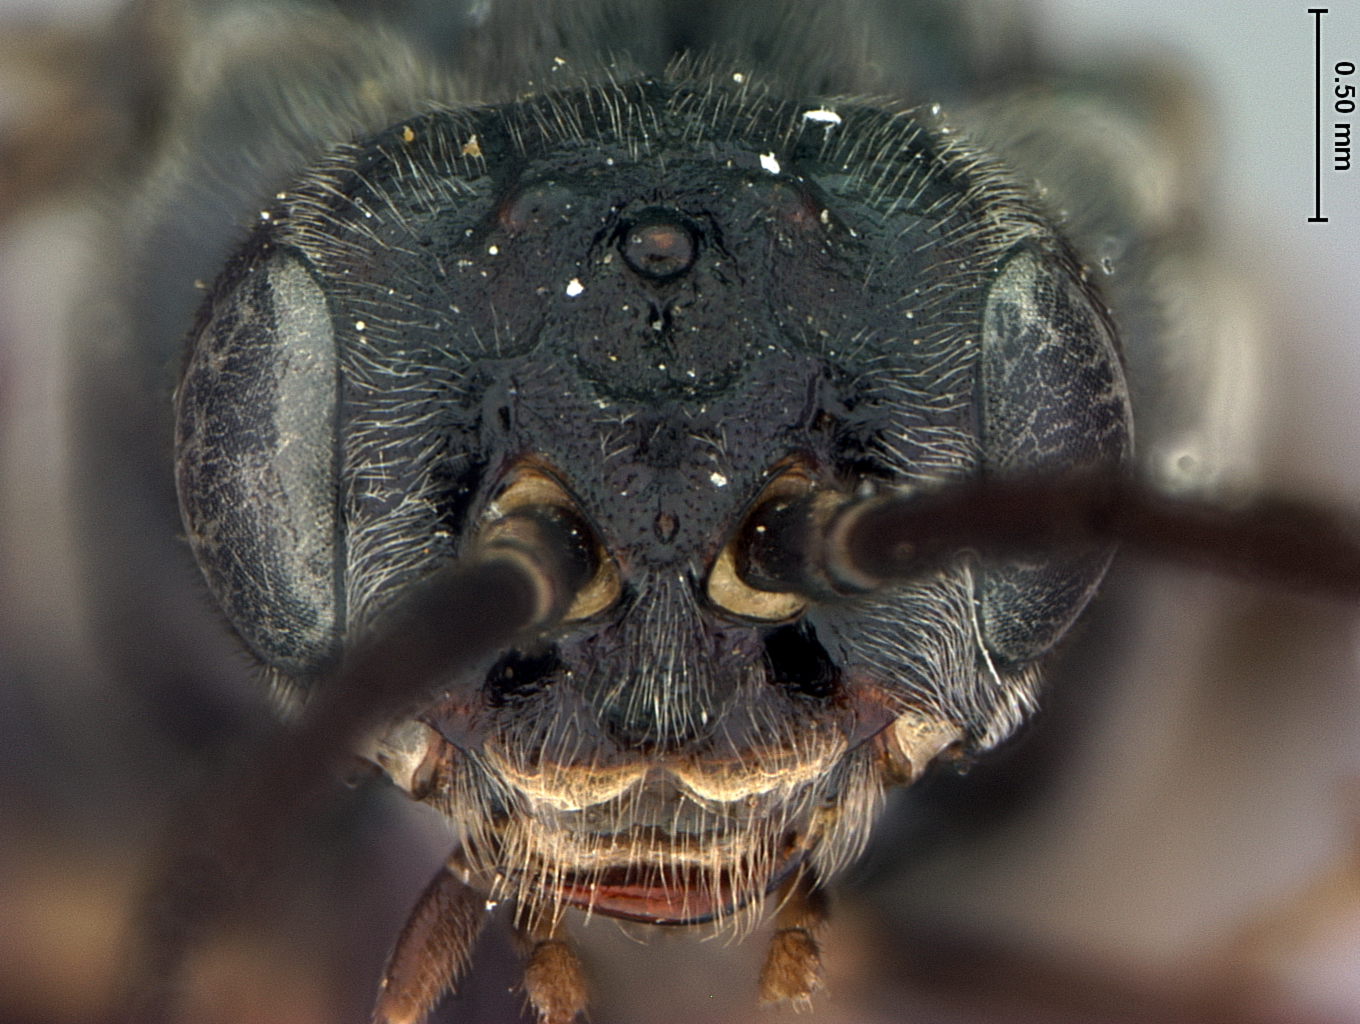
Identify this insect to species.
Croesus castaneae
